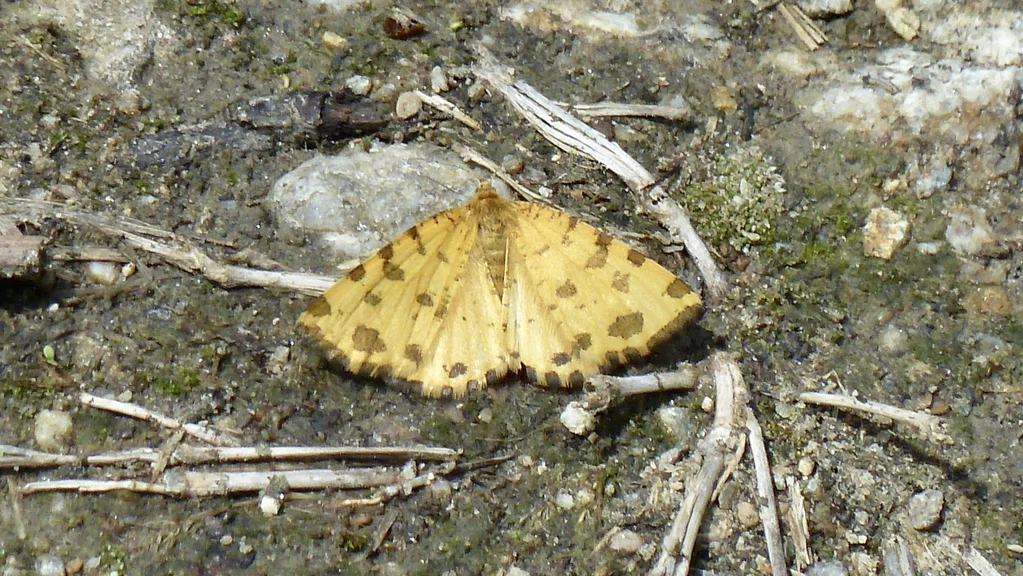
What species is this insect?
Pseudopanthera macularia
